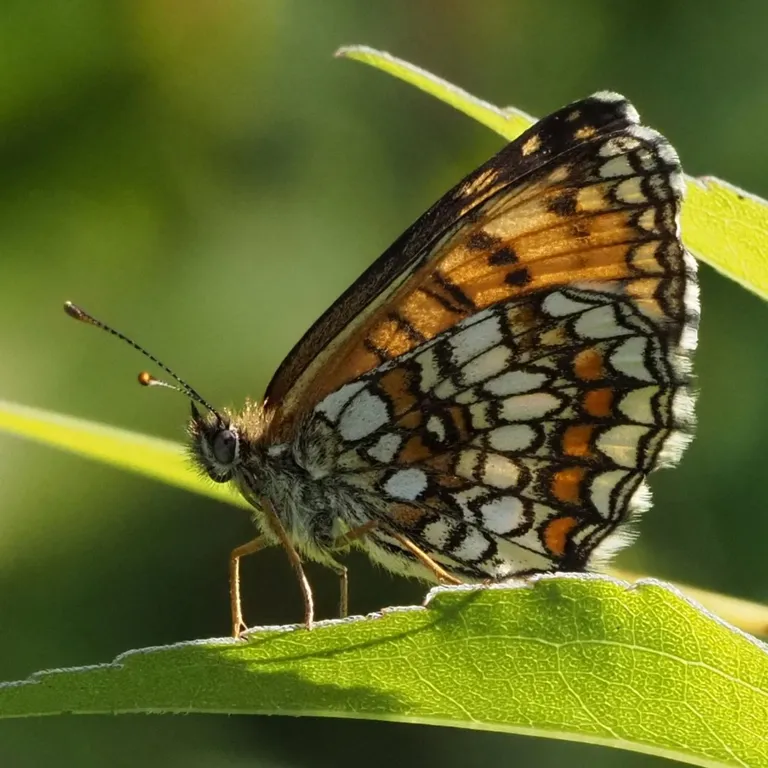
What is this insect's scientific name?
Melitaea athalia
